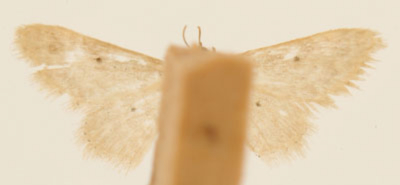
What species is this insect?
Idaea lanceolescens
